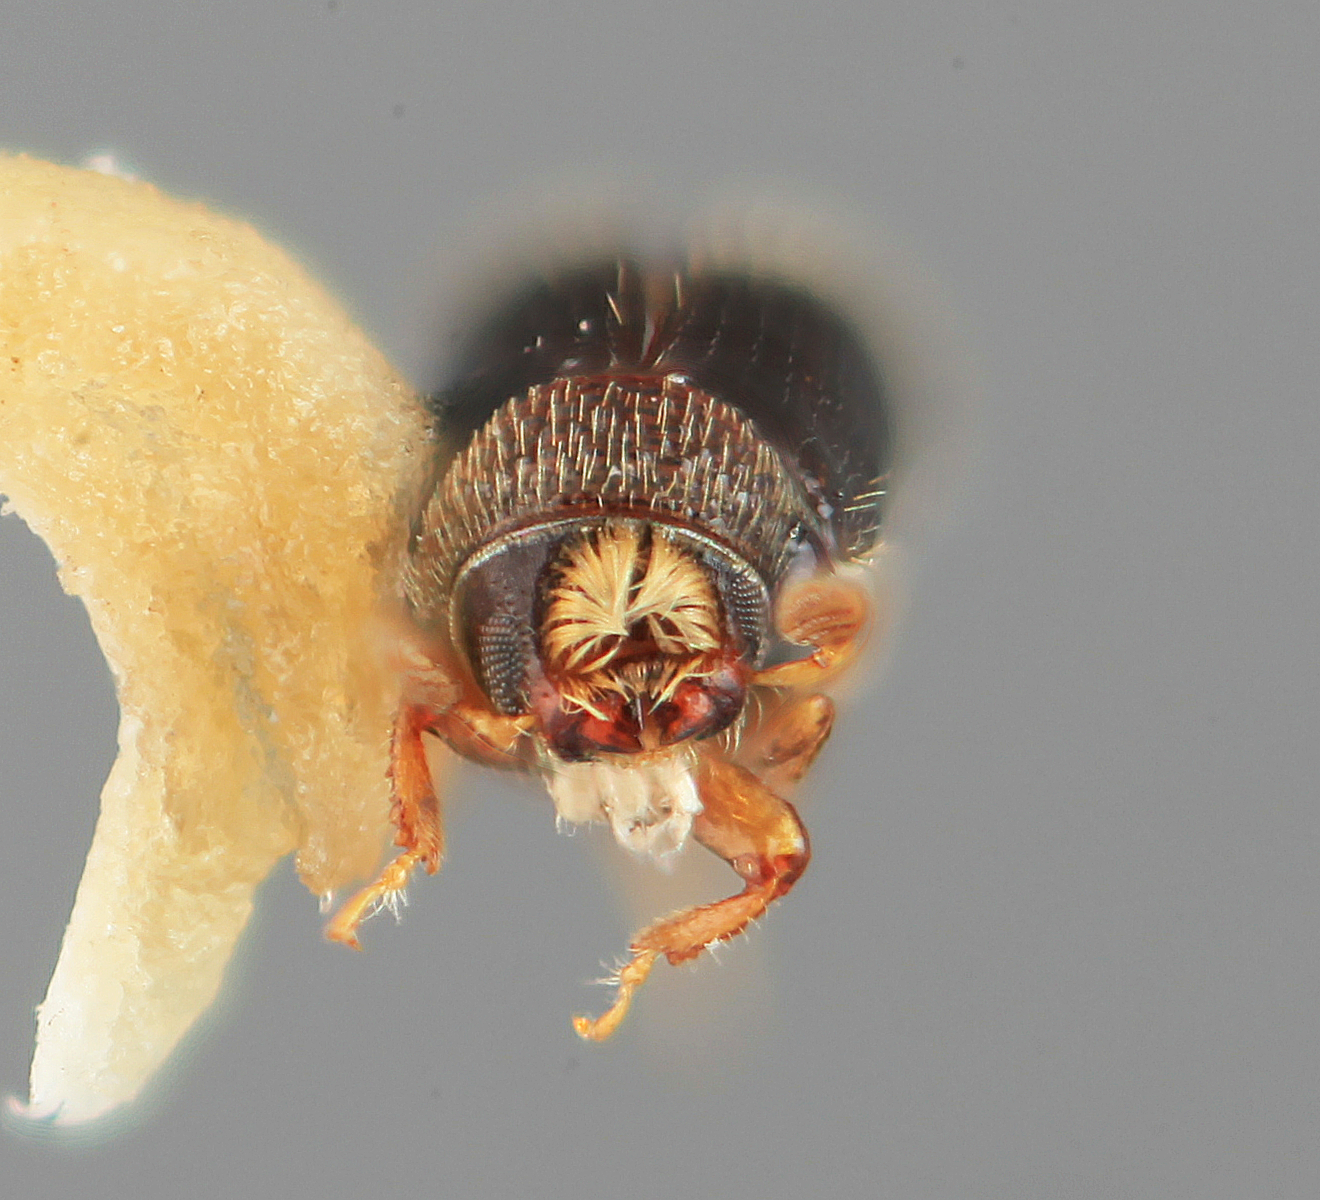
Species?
Pseudopityophthorus hondurensis
